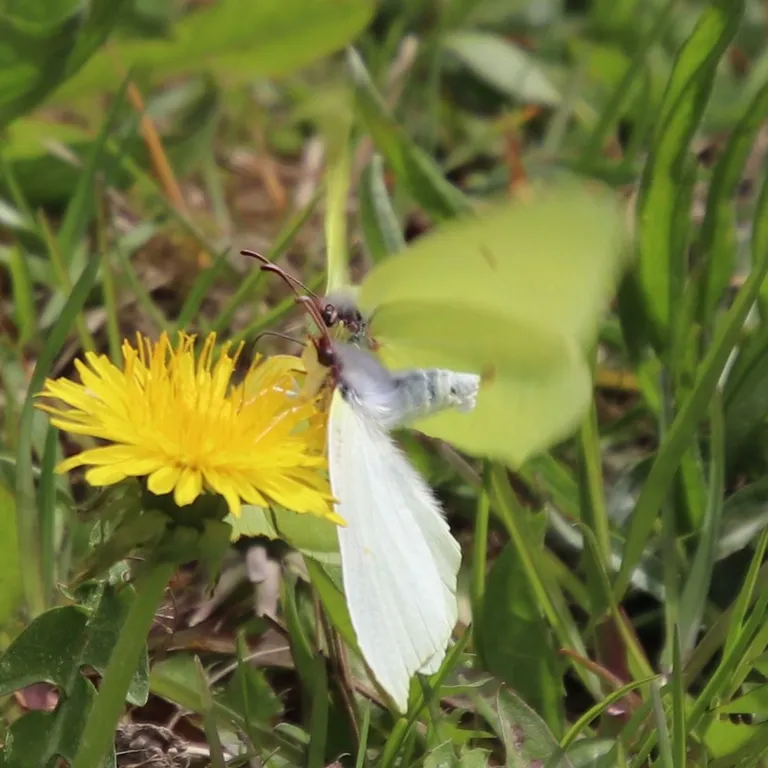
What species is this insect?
Gonepteryx rhamni
